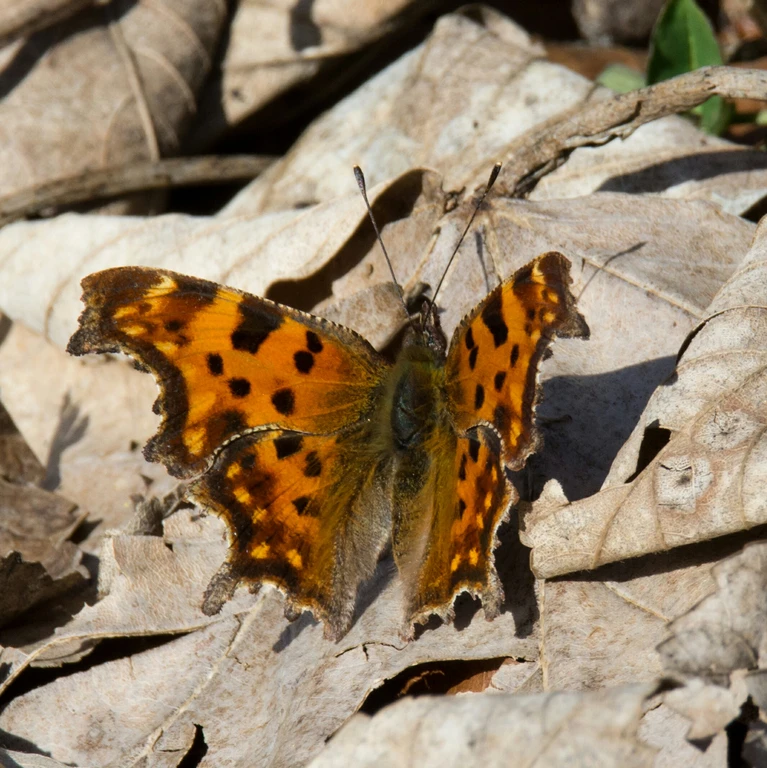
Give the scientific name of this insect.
Polygonia c-album
